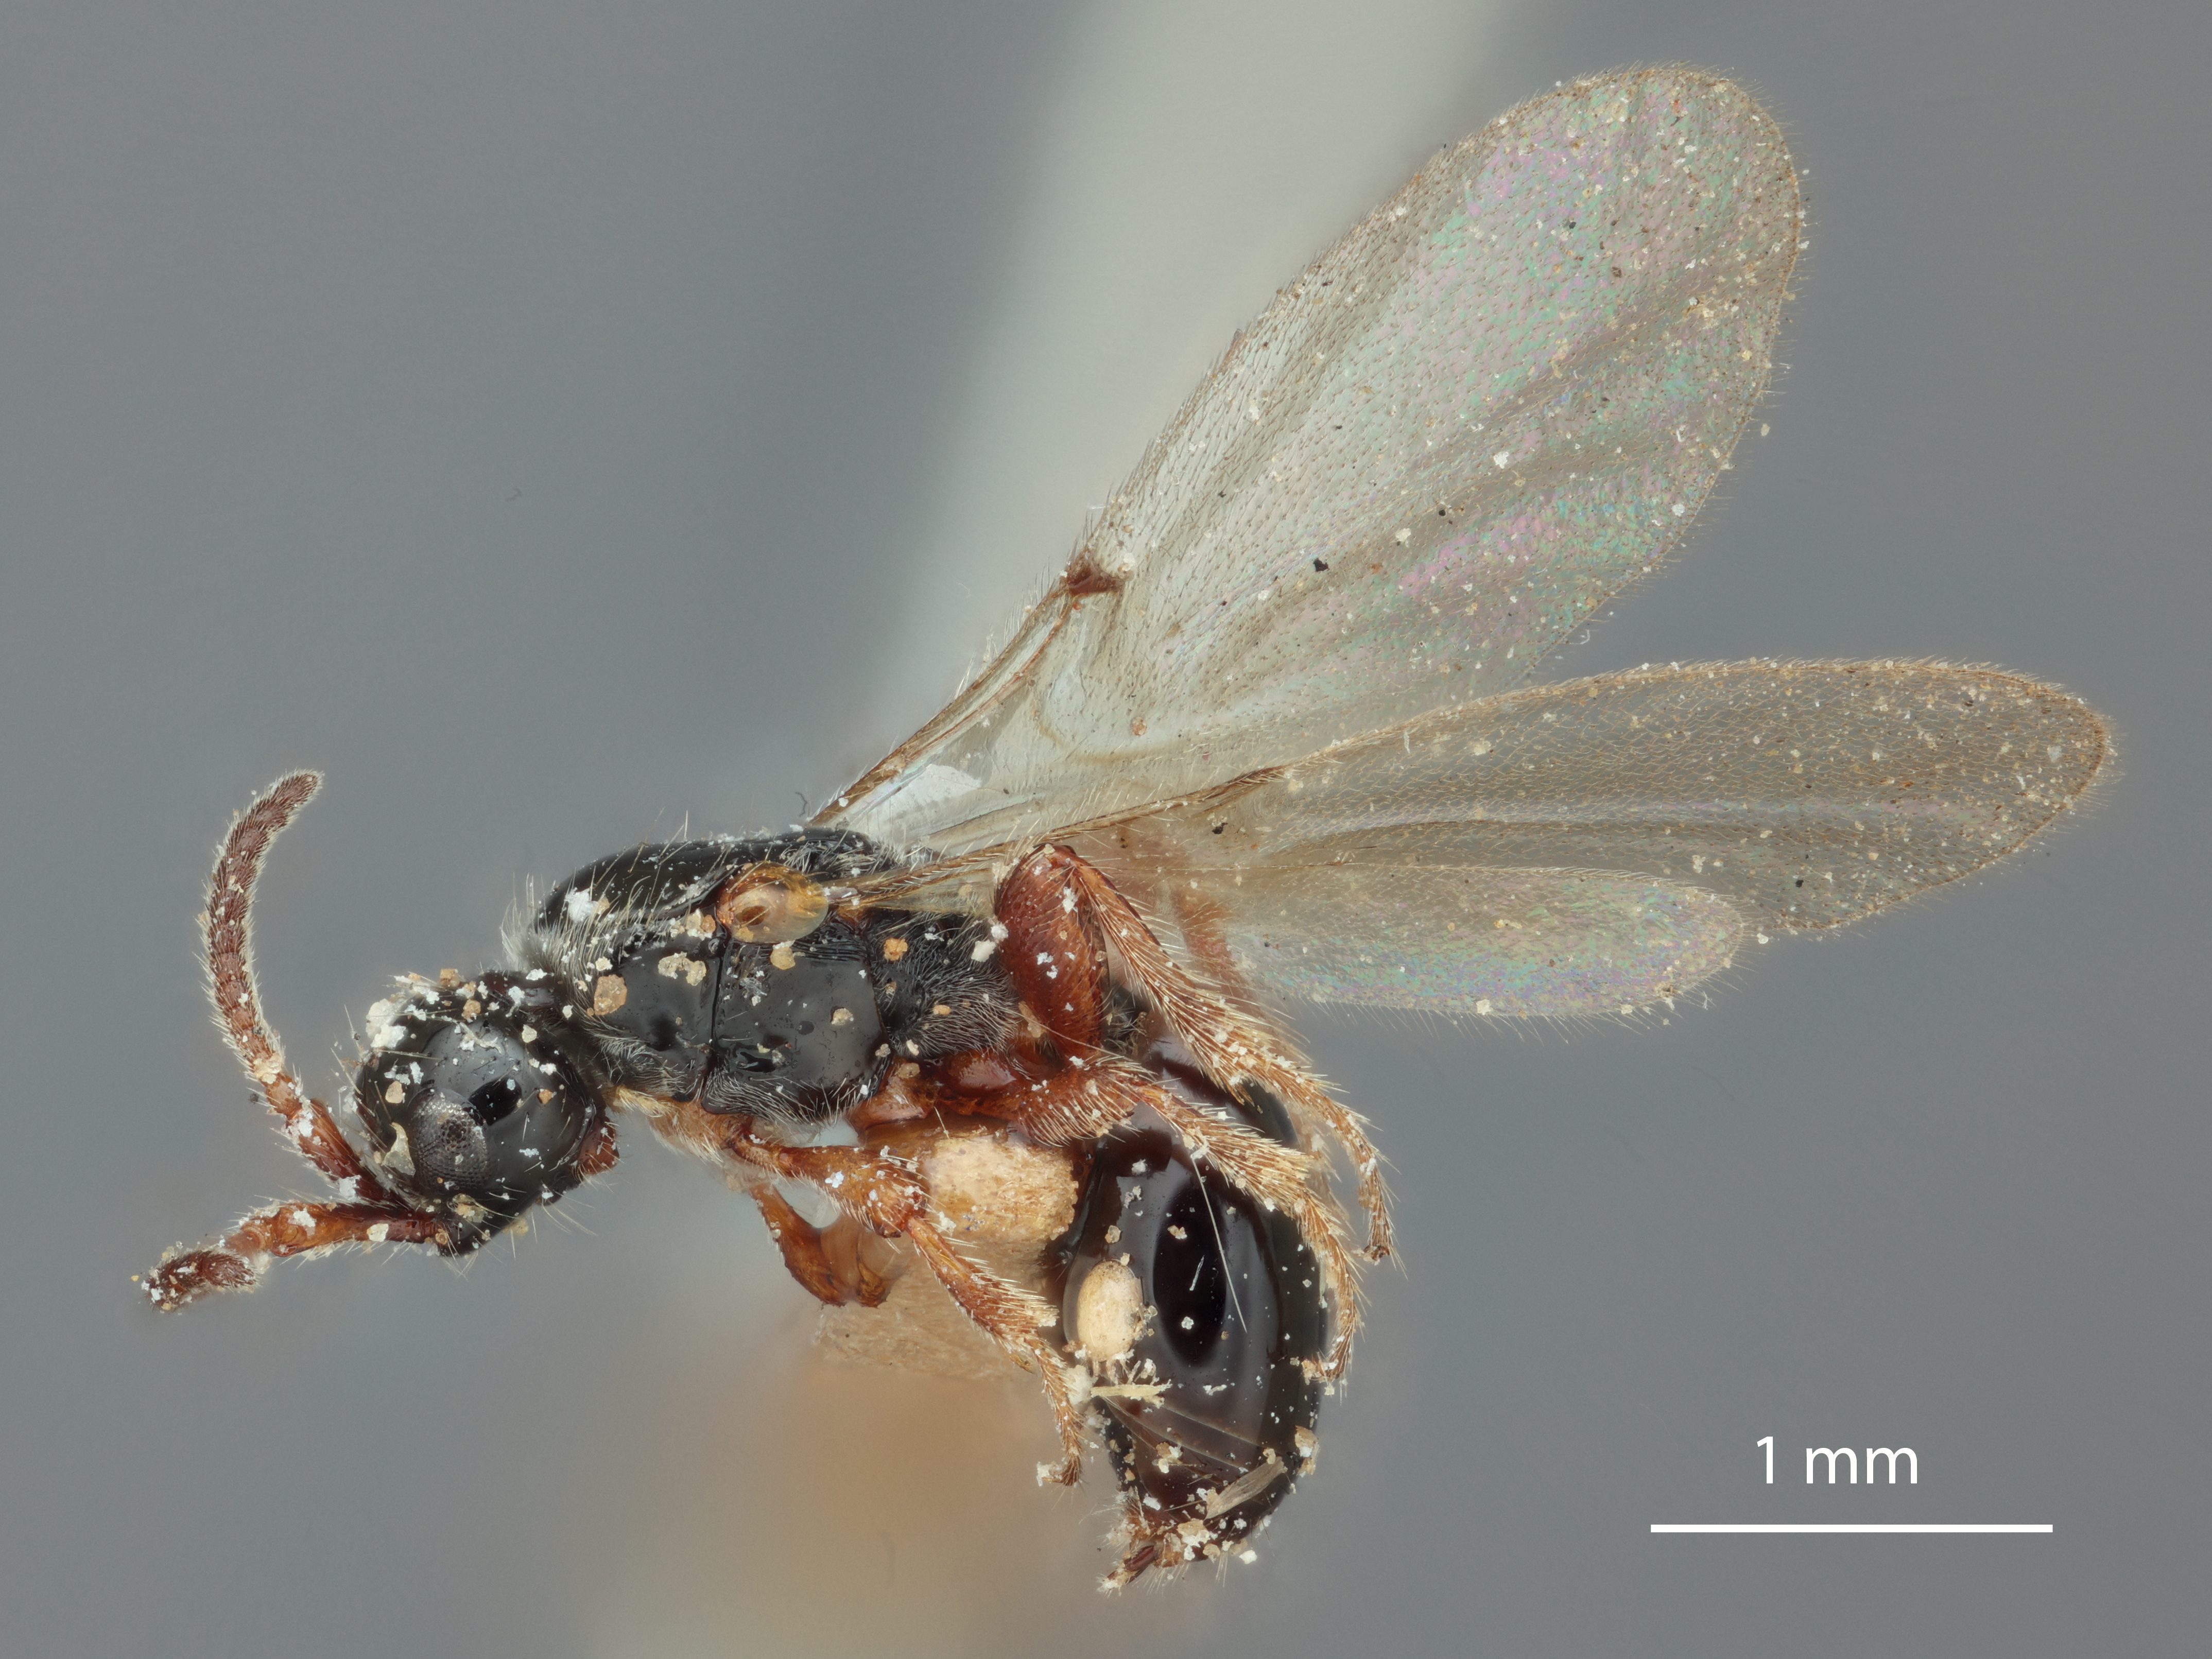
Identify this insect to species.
Basalys brevicornis
